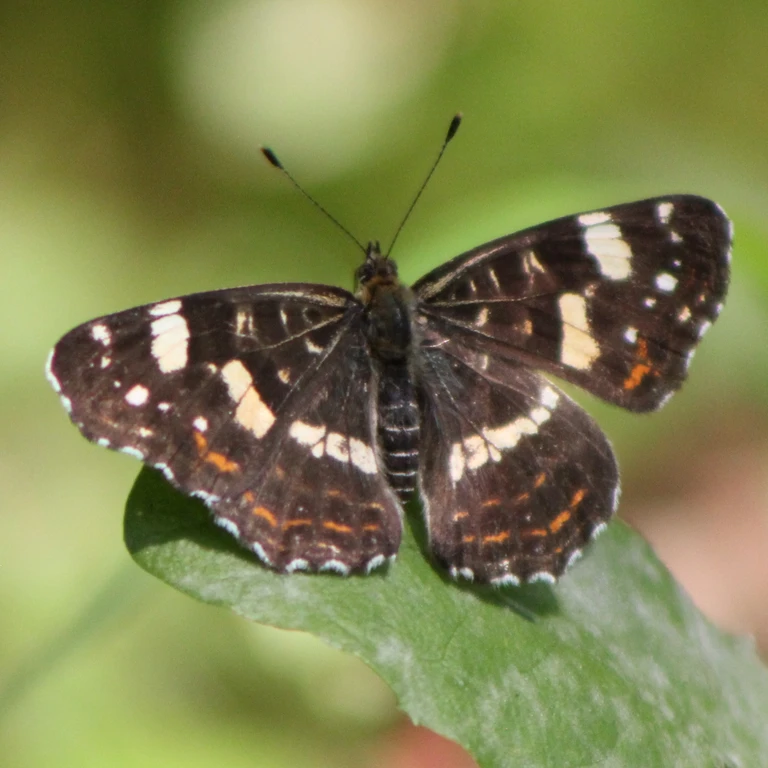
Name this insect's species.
Araschnia levana
